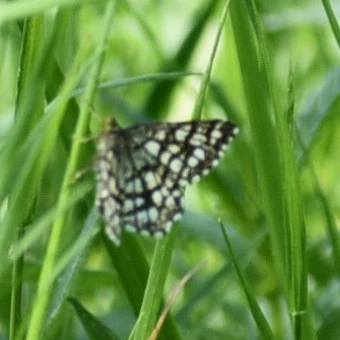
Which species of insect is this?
Chiasmia clathrata
